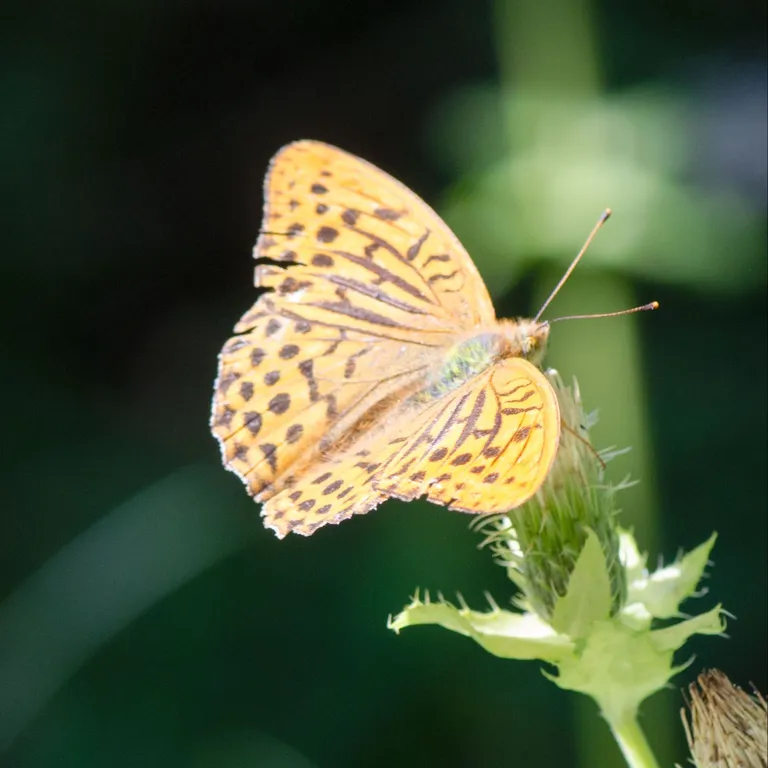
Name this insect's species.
Argynnis paphia
